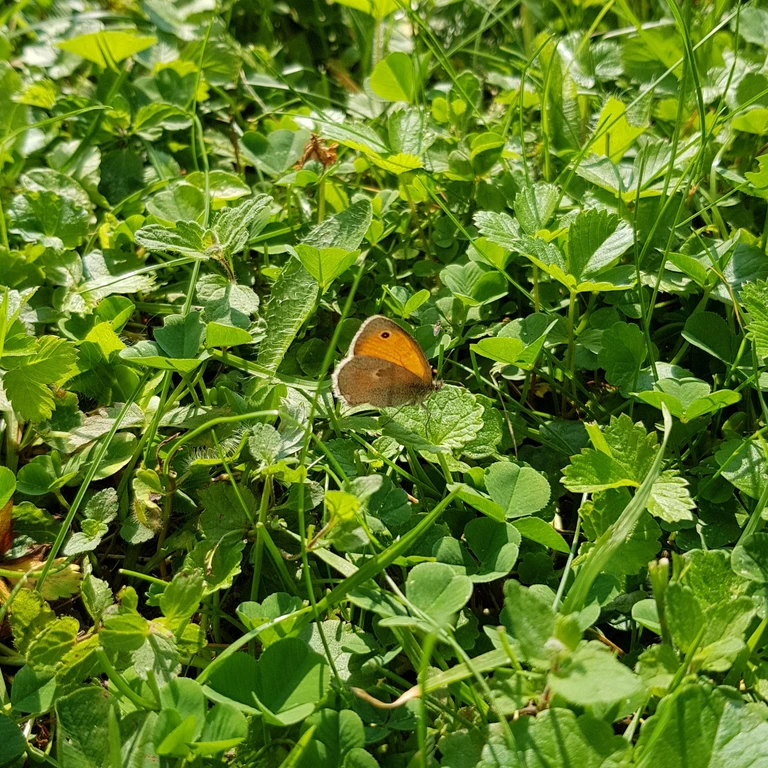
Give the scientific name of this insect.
Coenonympha pamphilus
